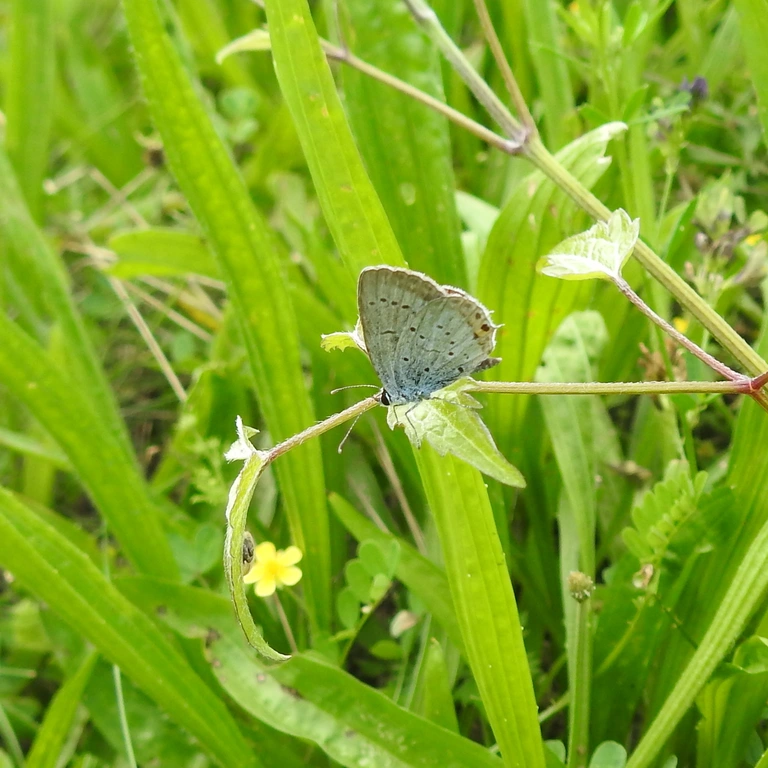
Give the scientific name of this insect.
Cupido argiades (also Elkalyce argiades)
